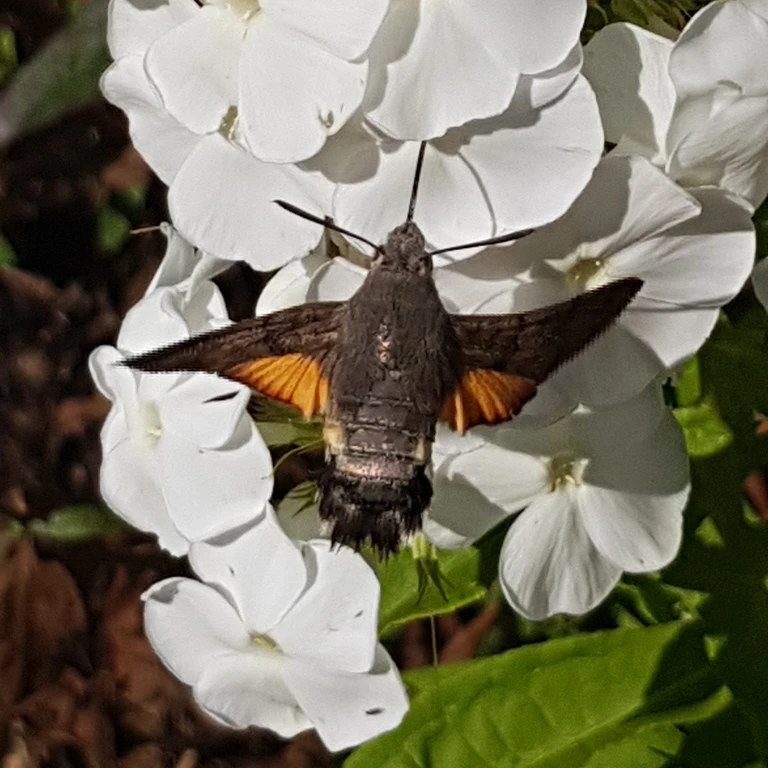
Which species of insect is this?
Macroglossum stellatarum
